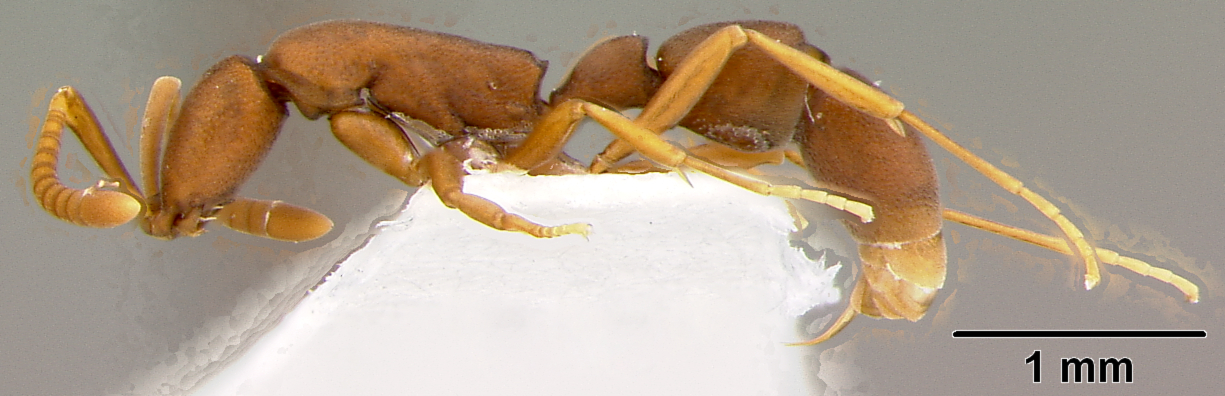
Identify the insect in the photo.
Probolomyrmex angusticeps
